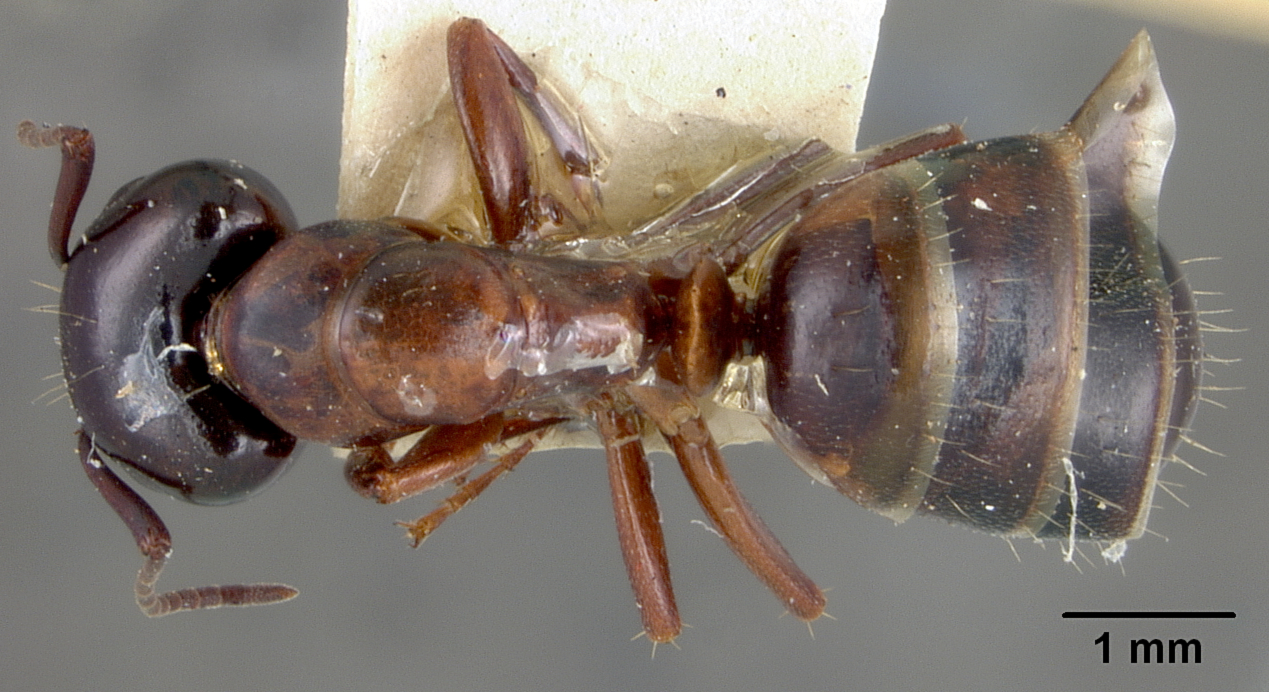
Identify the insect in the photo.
Camponotus fallax
